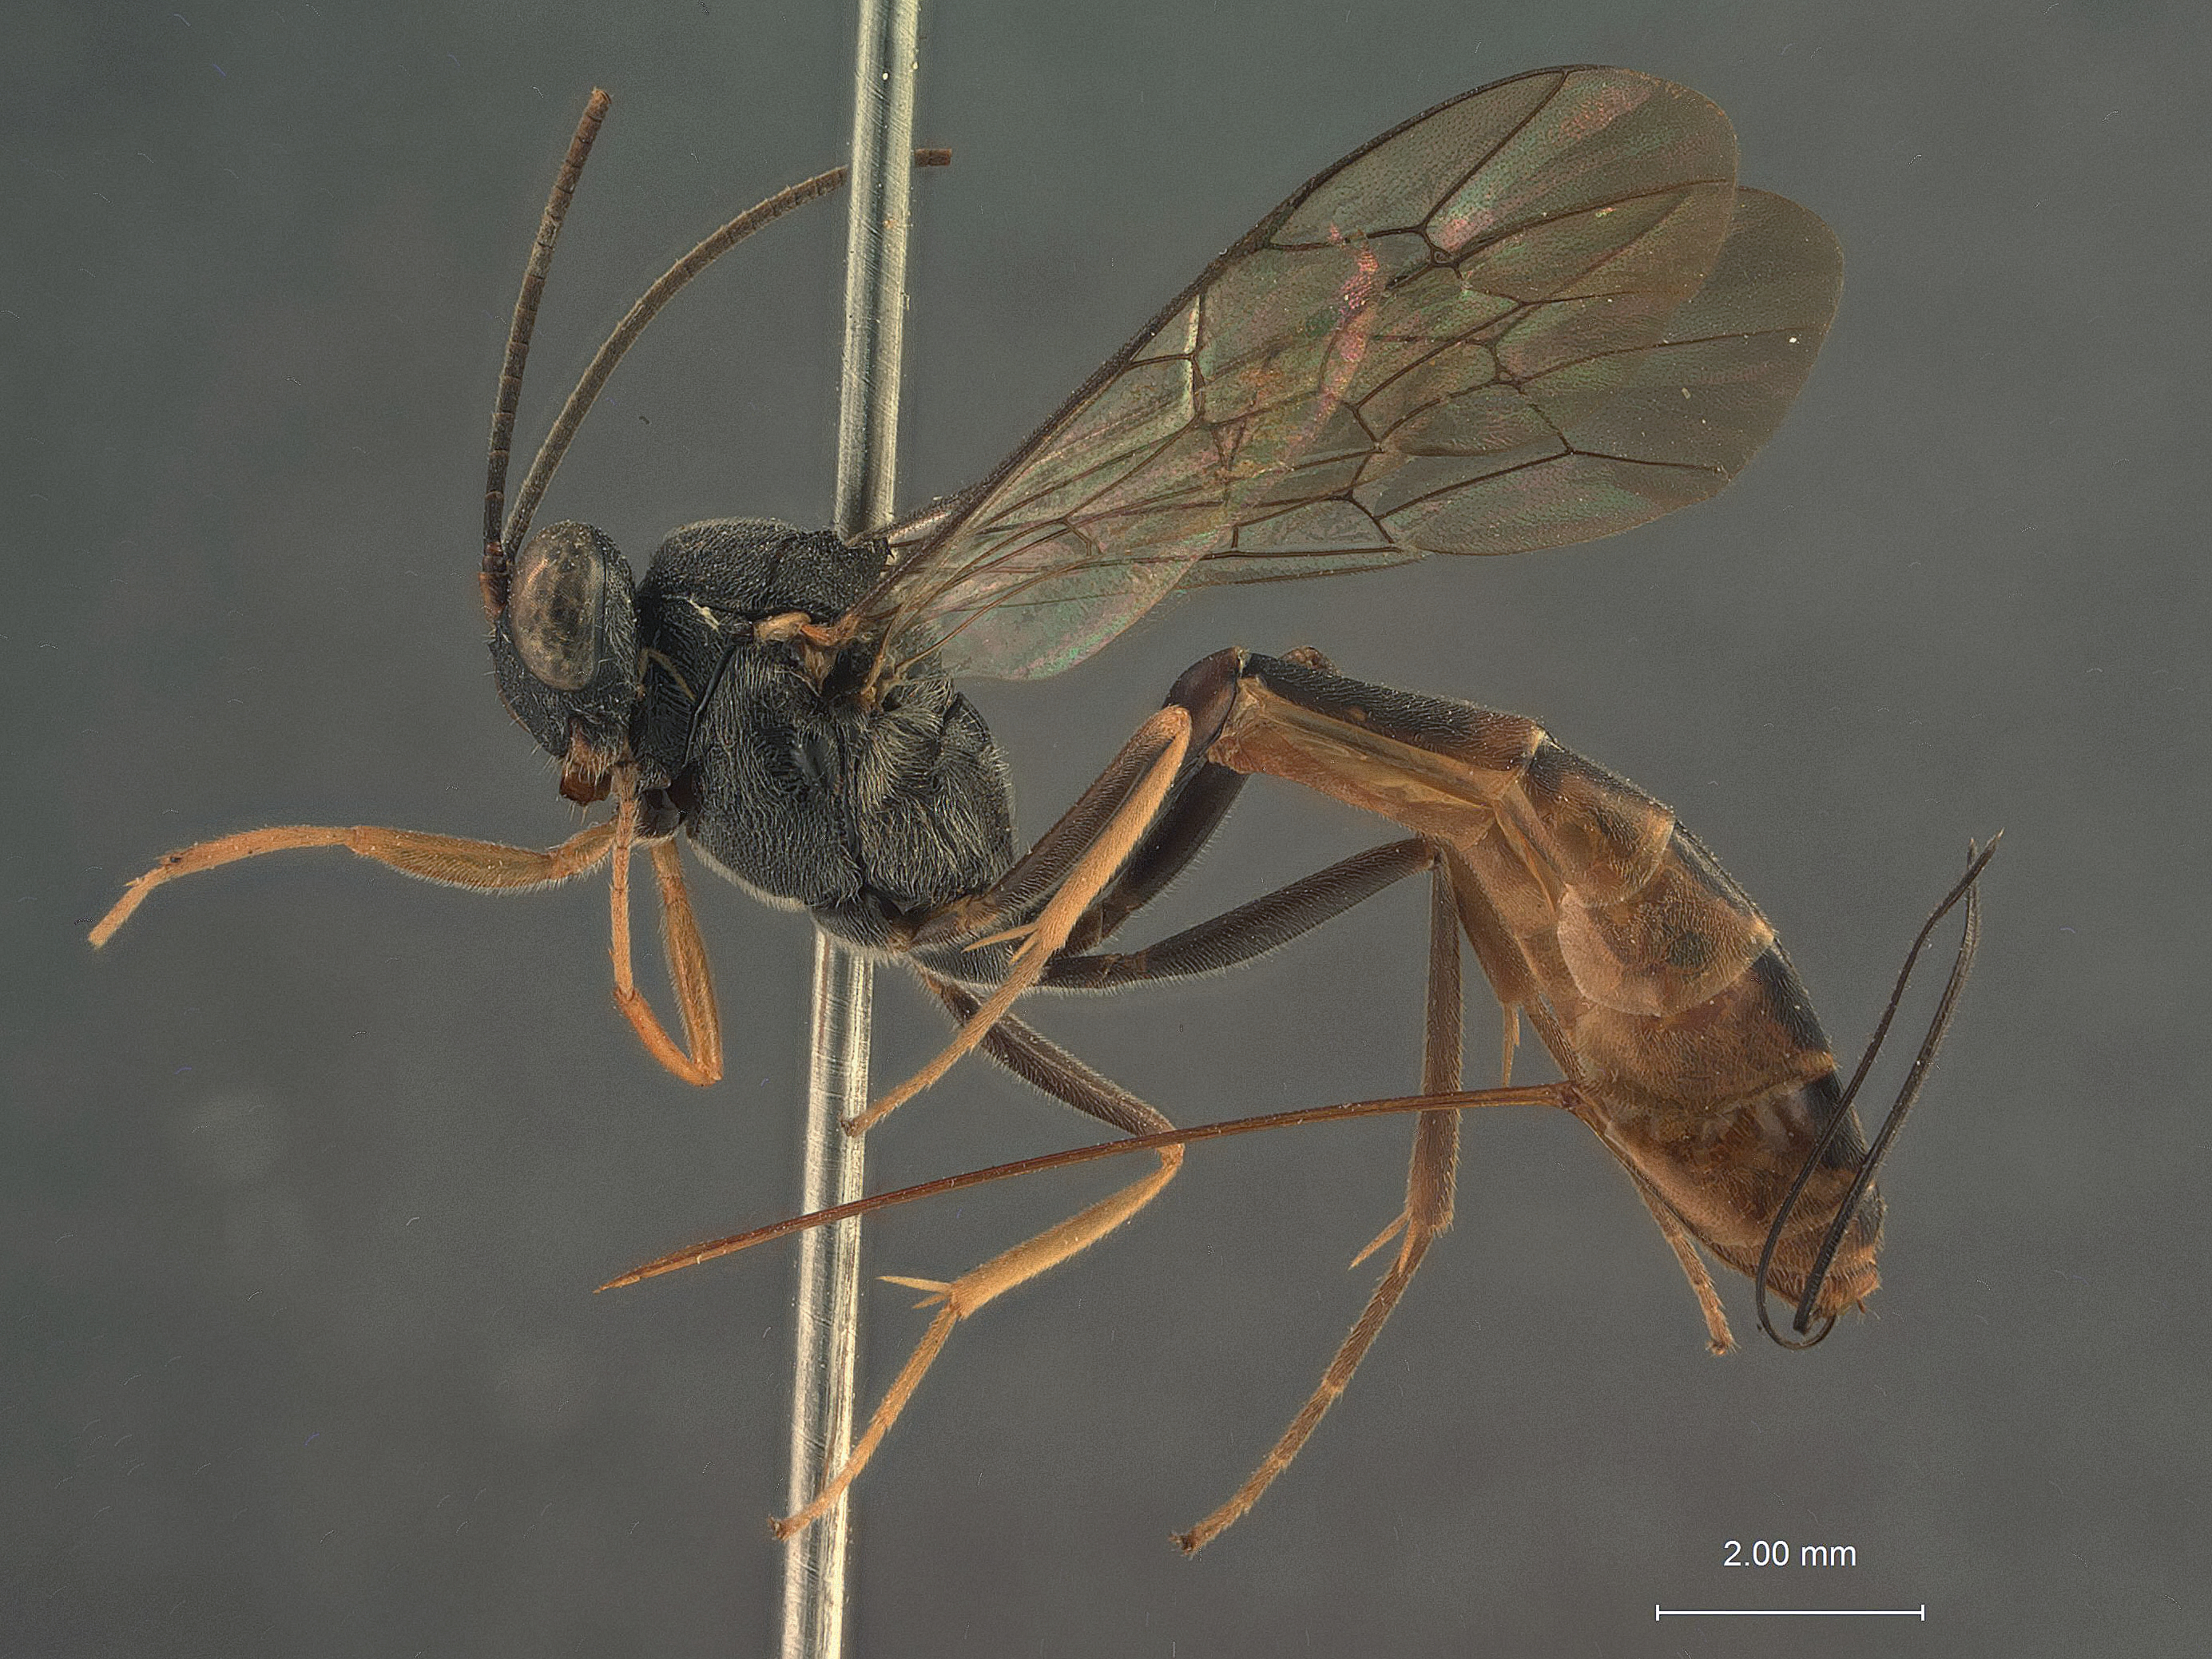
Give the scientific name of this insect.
Venturia valelaminata
